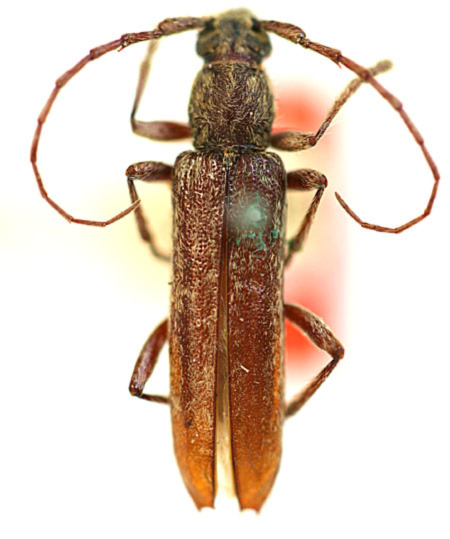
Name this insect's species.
Hypermallus medialis (also Anelaphus parallelus)
